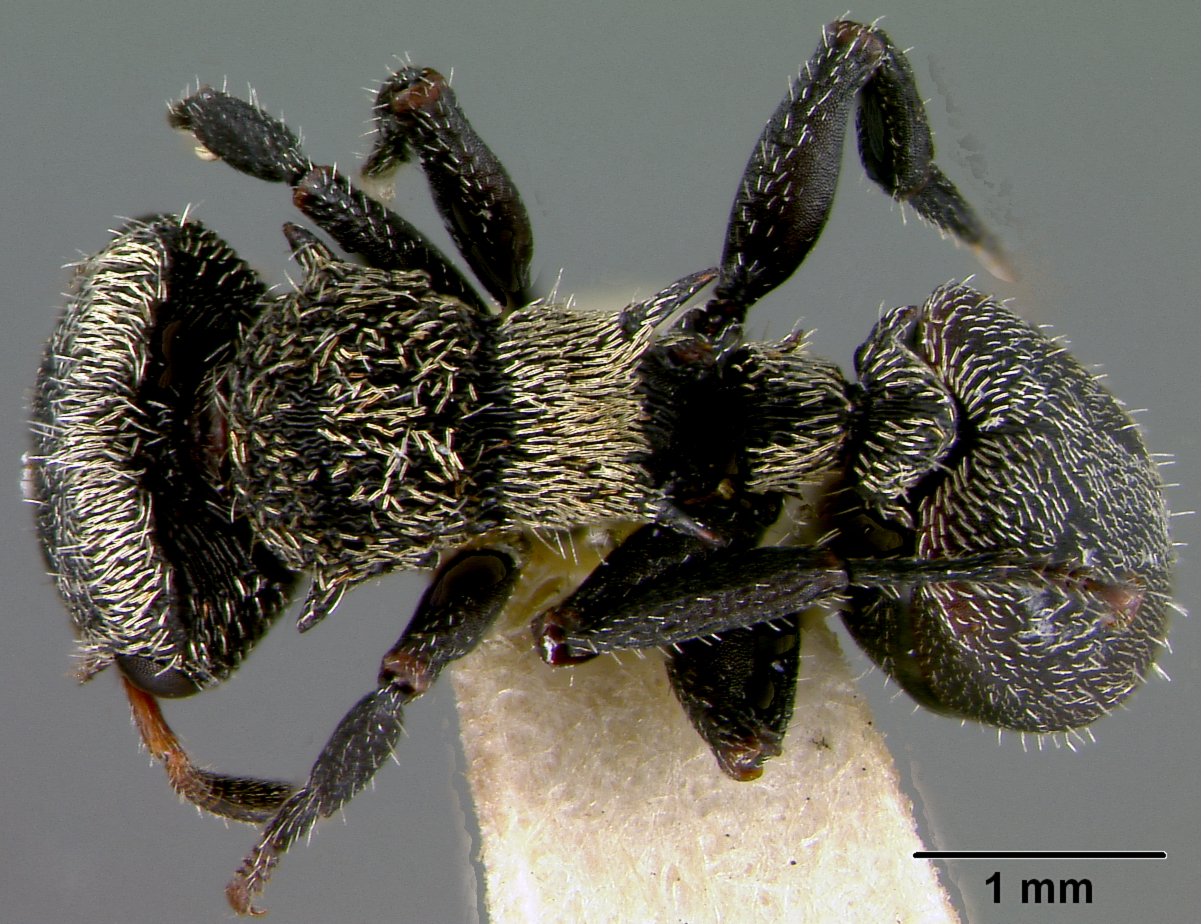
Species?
Hypocryptocerus haemorrhoidalis
